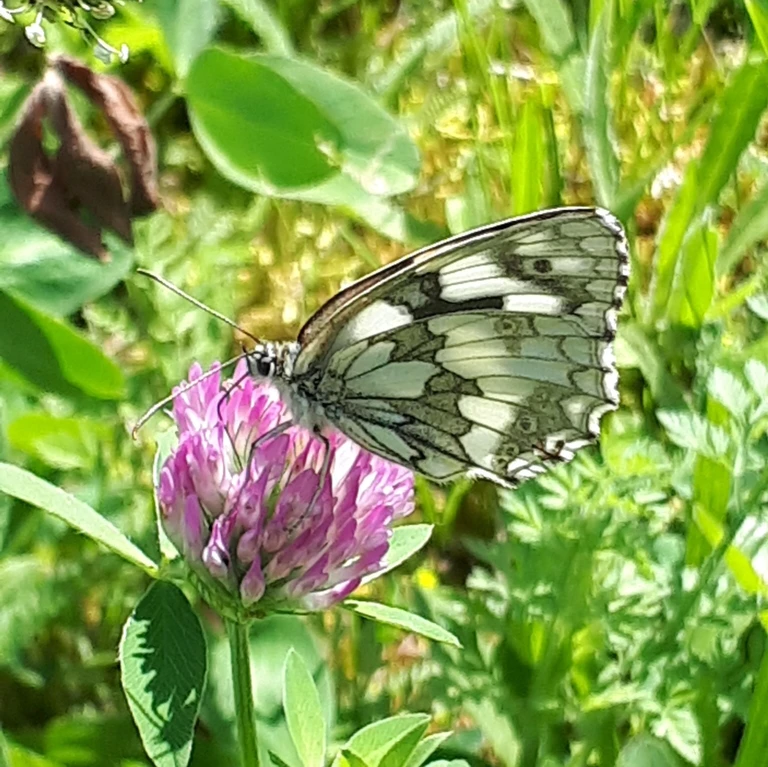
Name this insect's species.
Melanargia galathea
